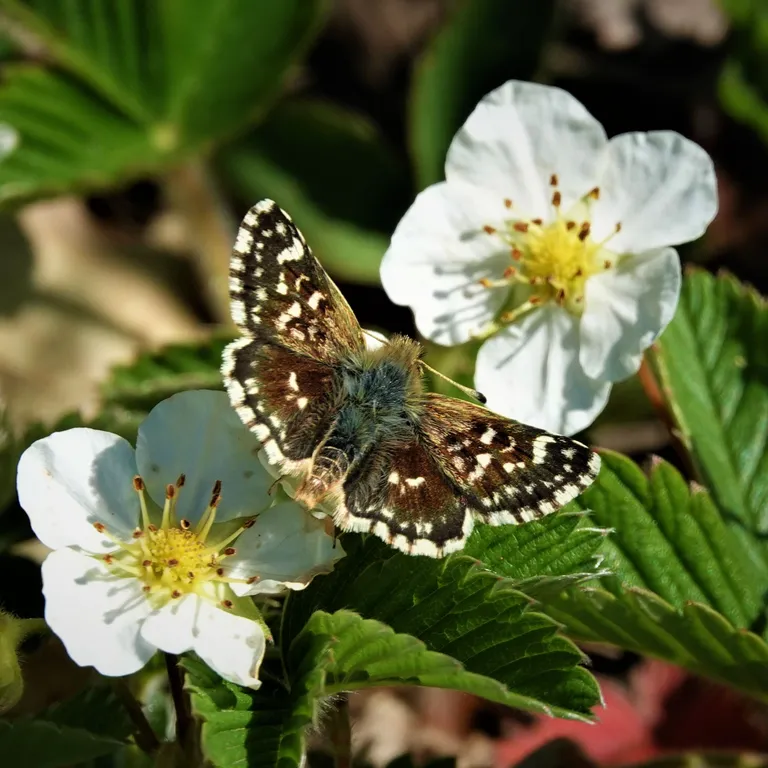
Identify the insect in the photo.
Spialia sertorius
